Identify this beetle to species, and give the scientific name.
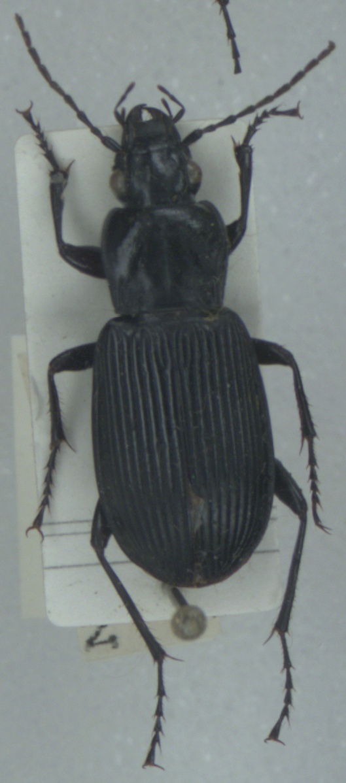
Pterostichus niger
